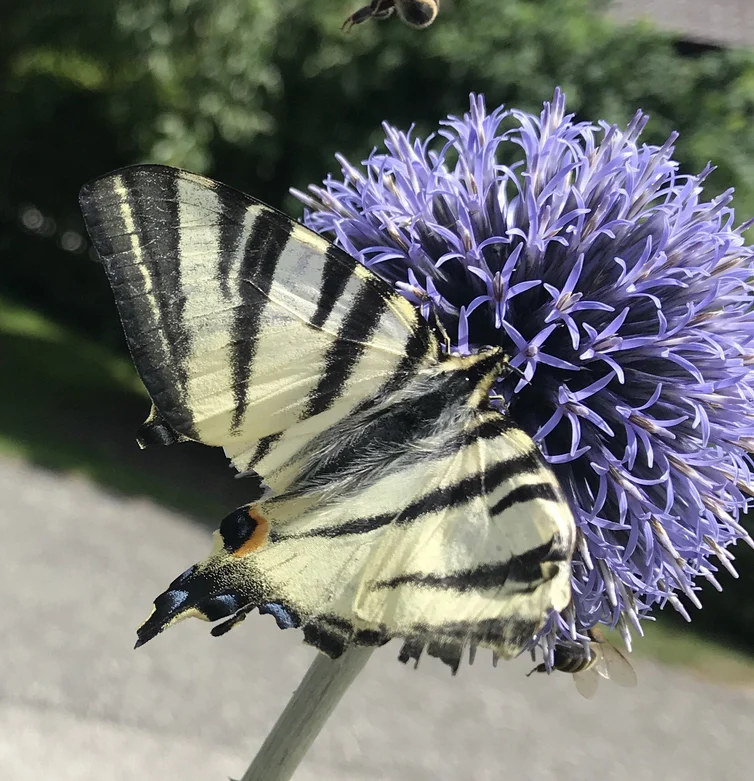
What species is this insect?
Iphiclides podalirius
